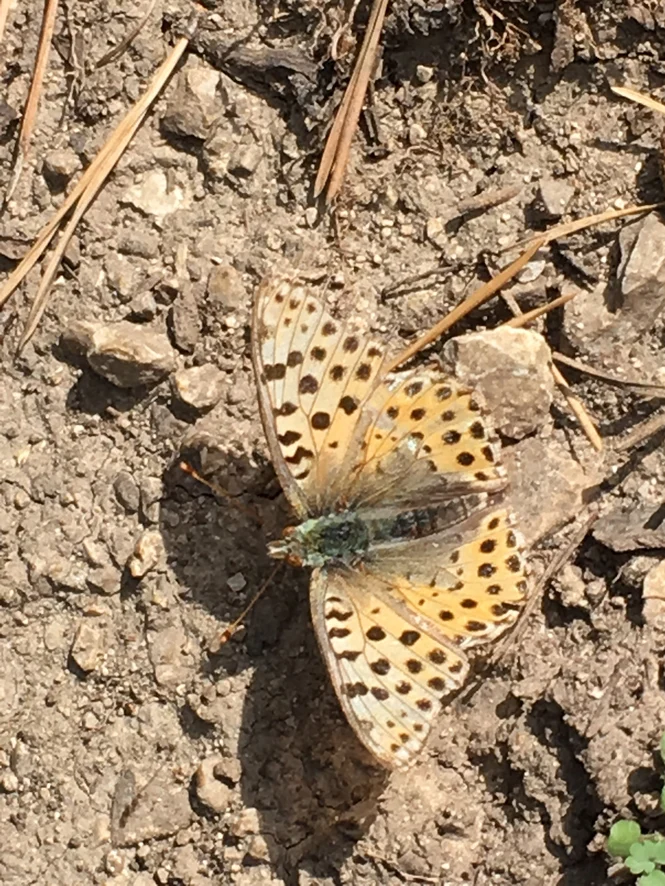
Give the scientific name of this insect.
Issoria lathonia
